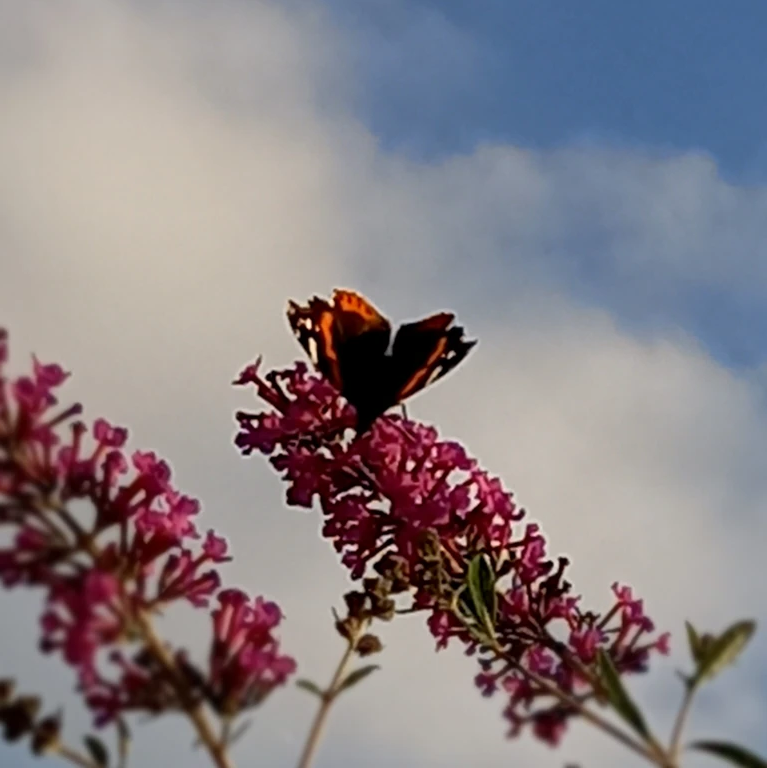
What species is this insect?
Vanessa atalanta
